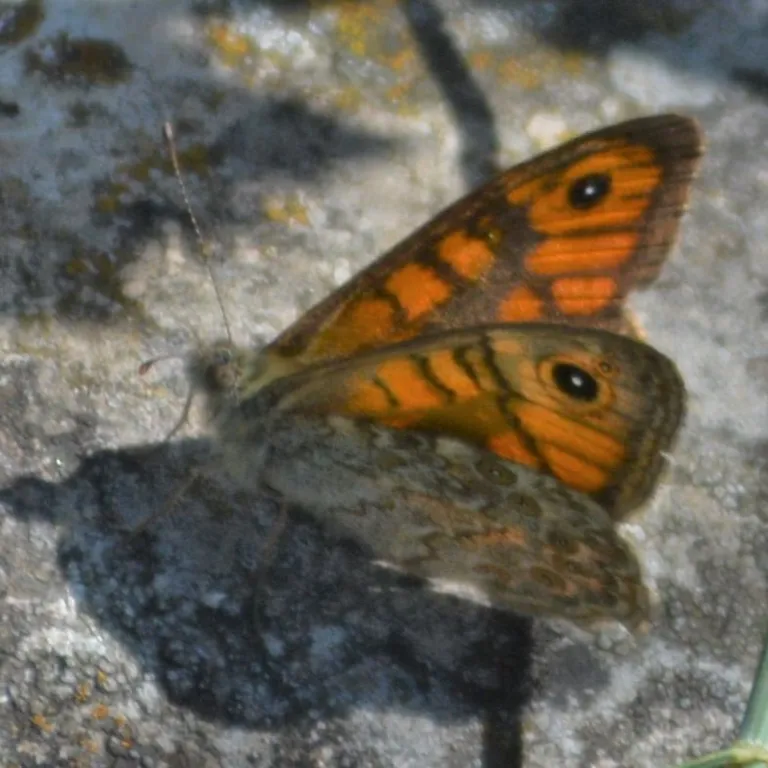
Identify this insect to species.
Lasiommata megera (also Pararge megera)
